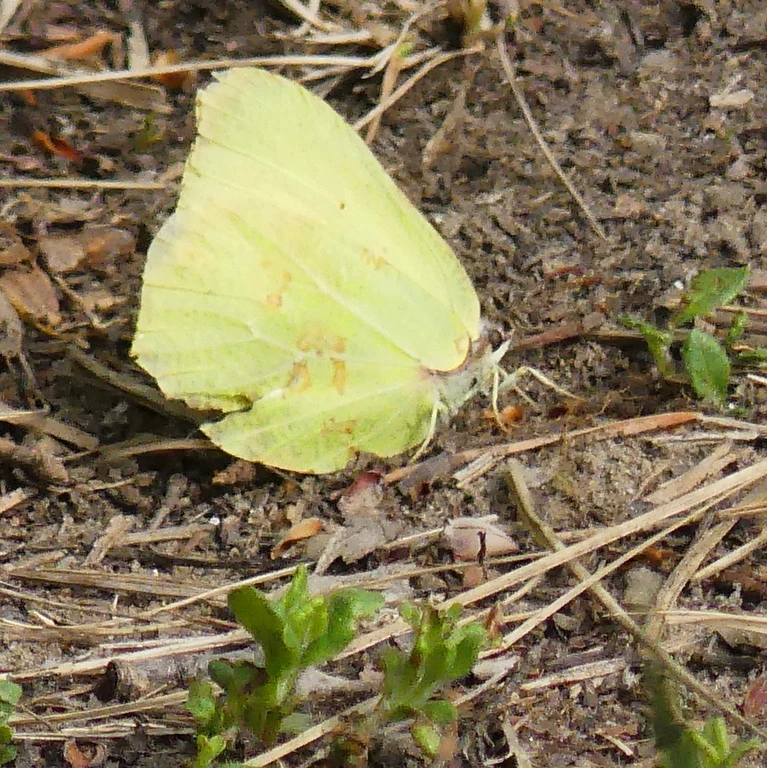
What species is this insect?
Gonepteryx rhamni
